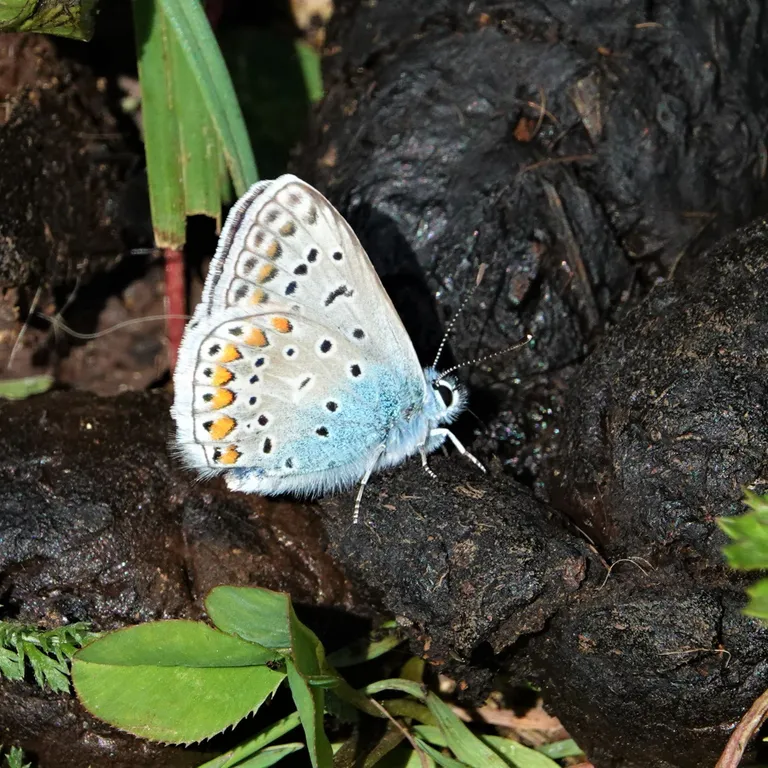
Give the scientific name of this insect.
Polyommatus icarus
